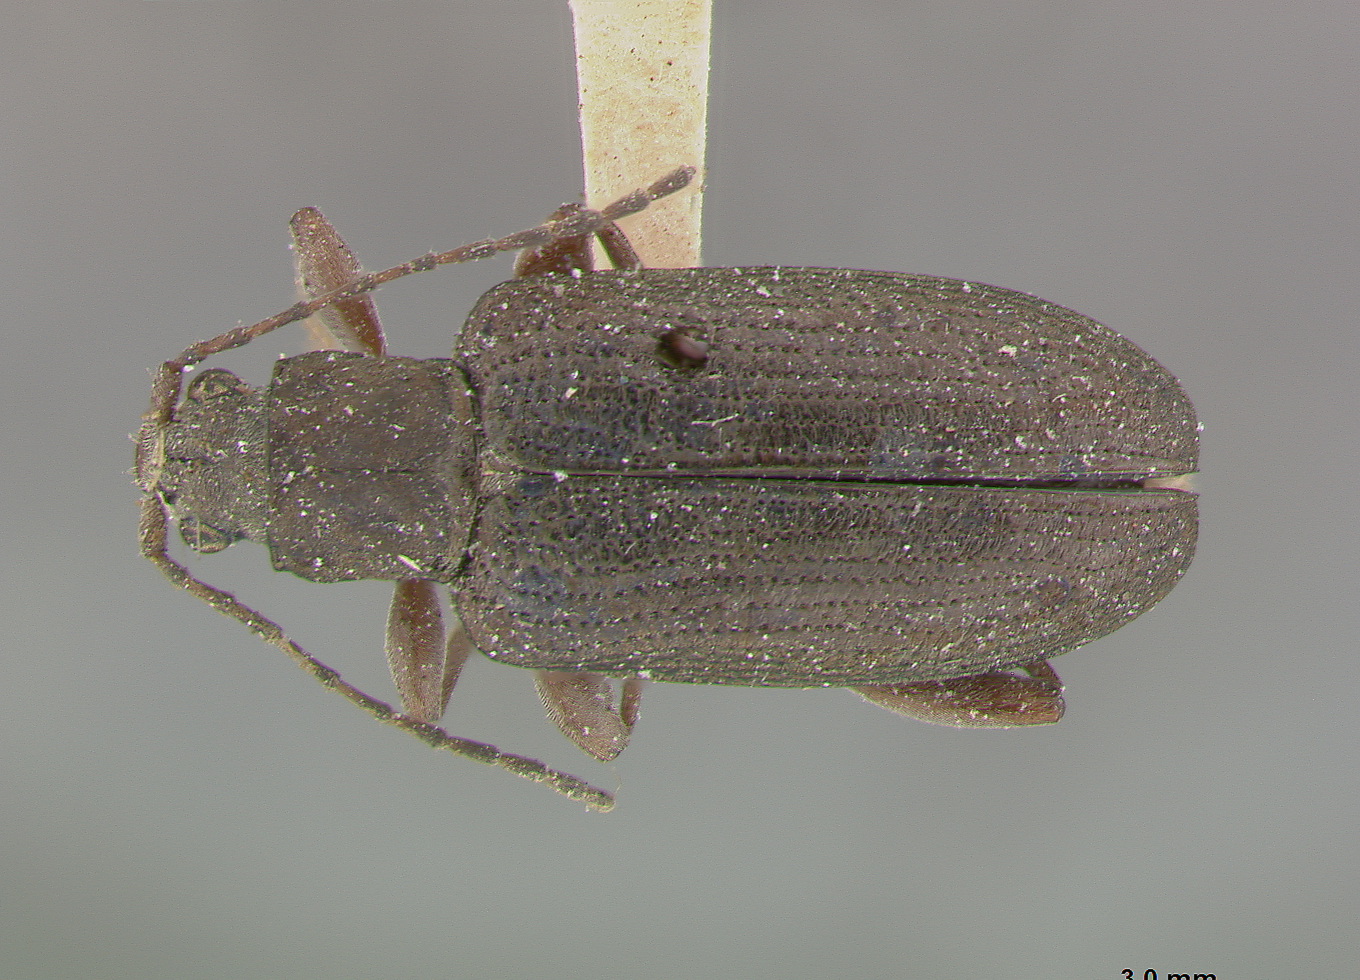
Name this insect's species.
Donacia dissimilis
